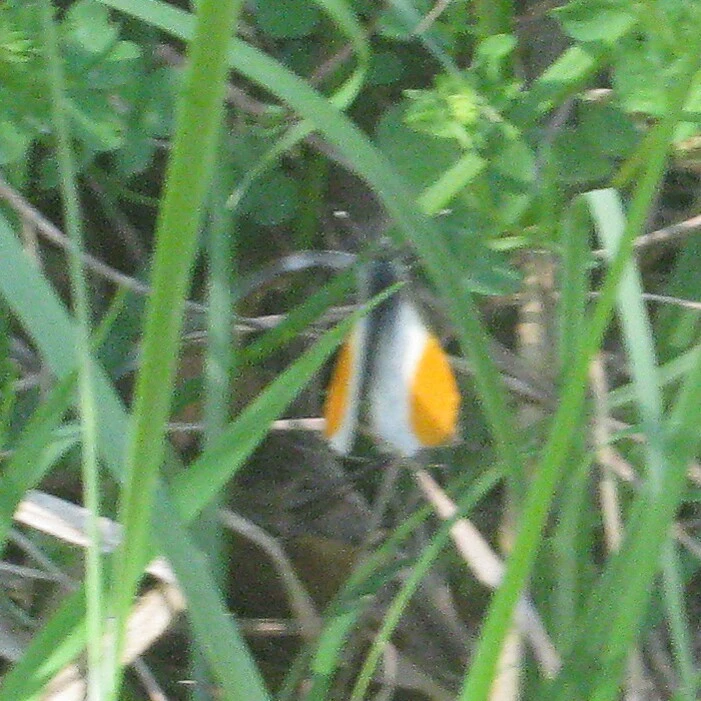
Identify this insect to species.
Anthocharis cardamines
